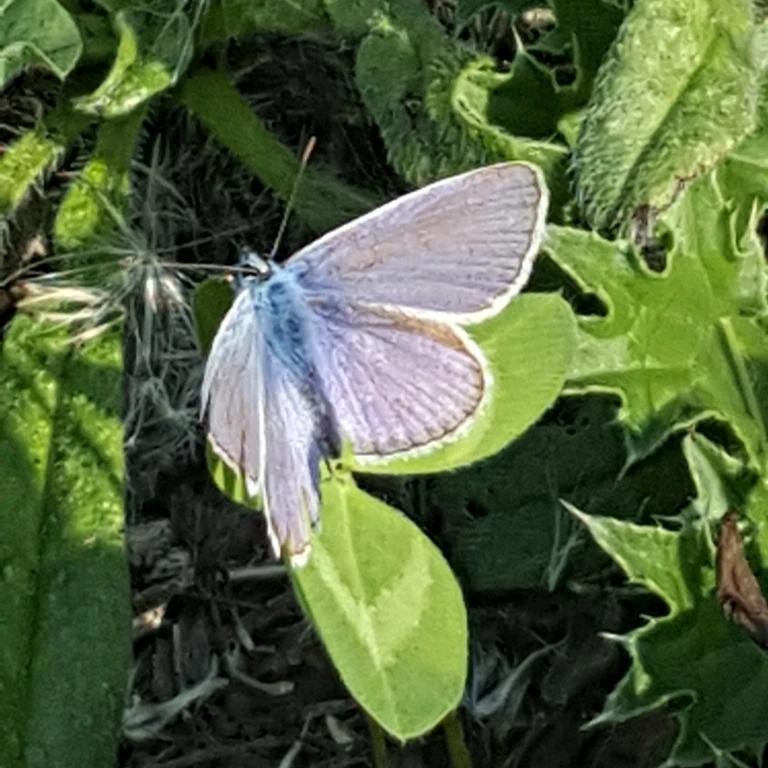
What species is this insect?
Polyommatus icarus
